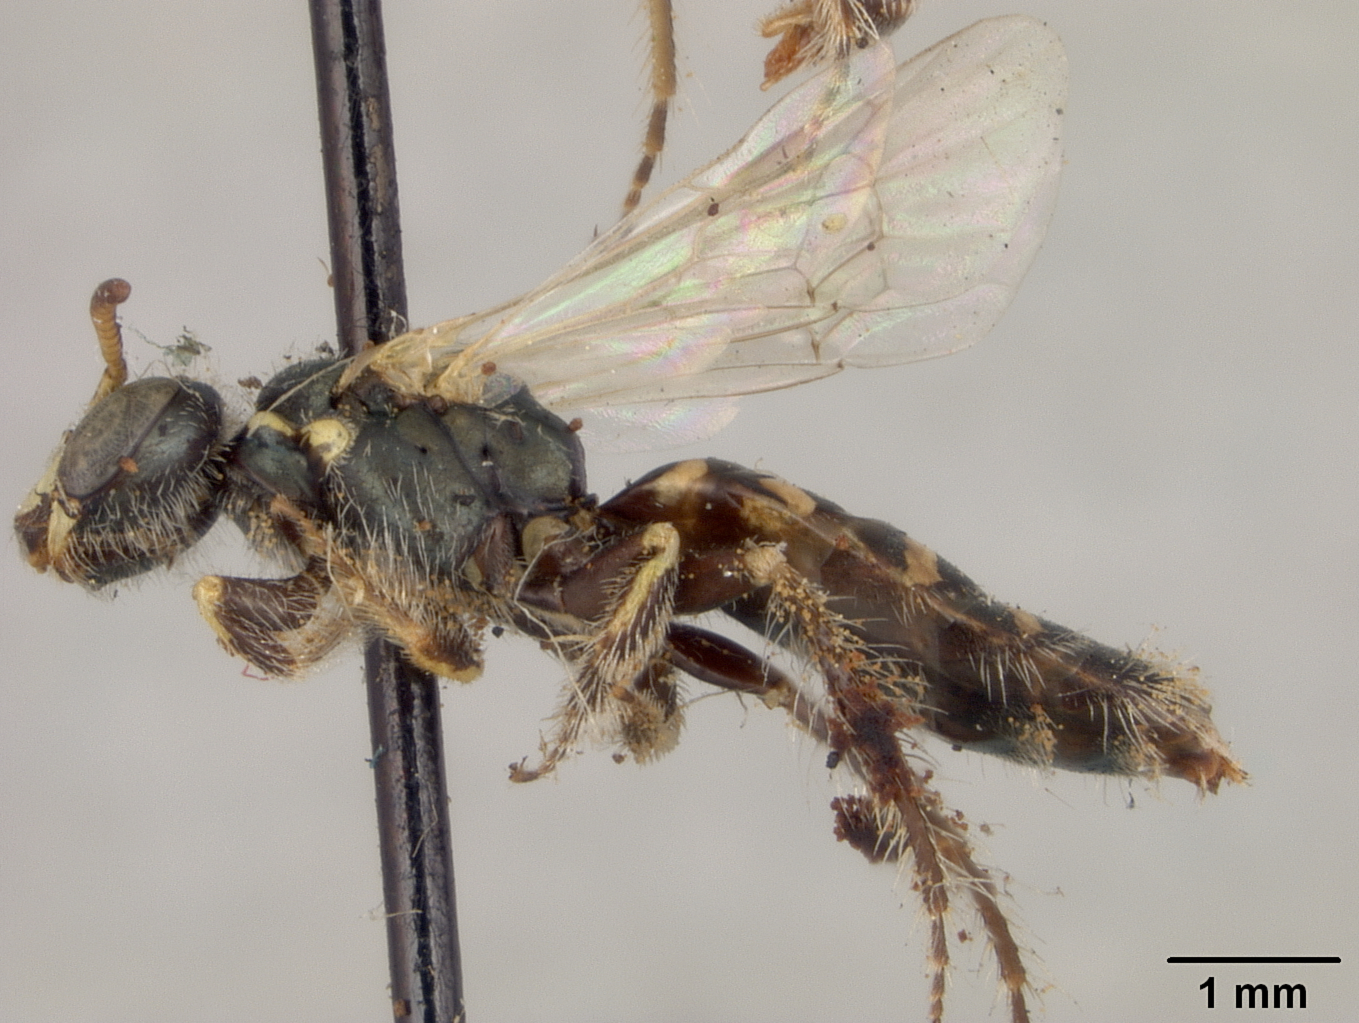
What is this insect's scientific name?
Perdita cockerelli
